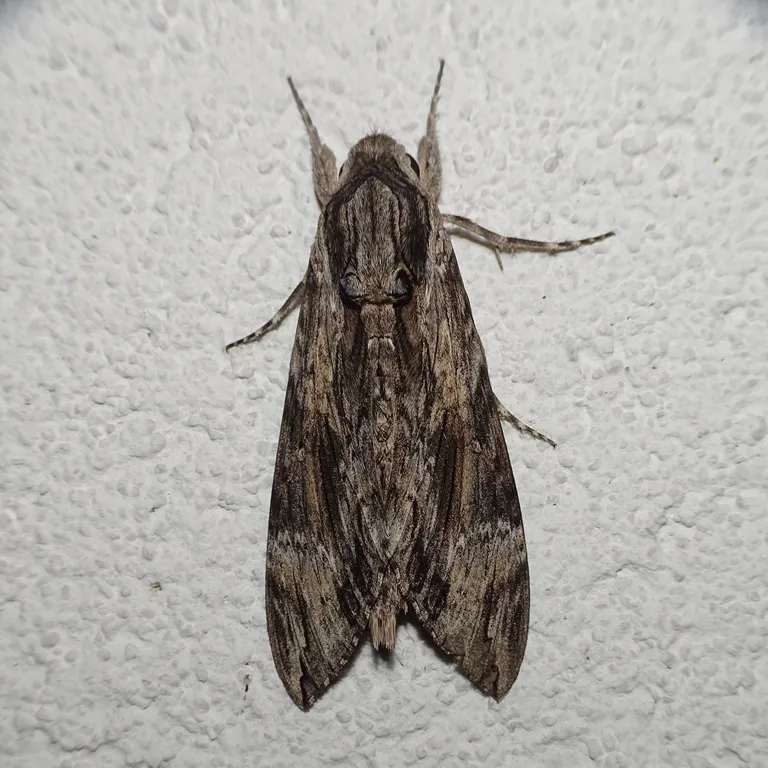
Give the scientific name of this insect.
Agrius convolvuli
